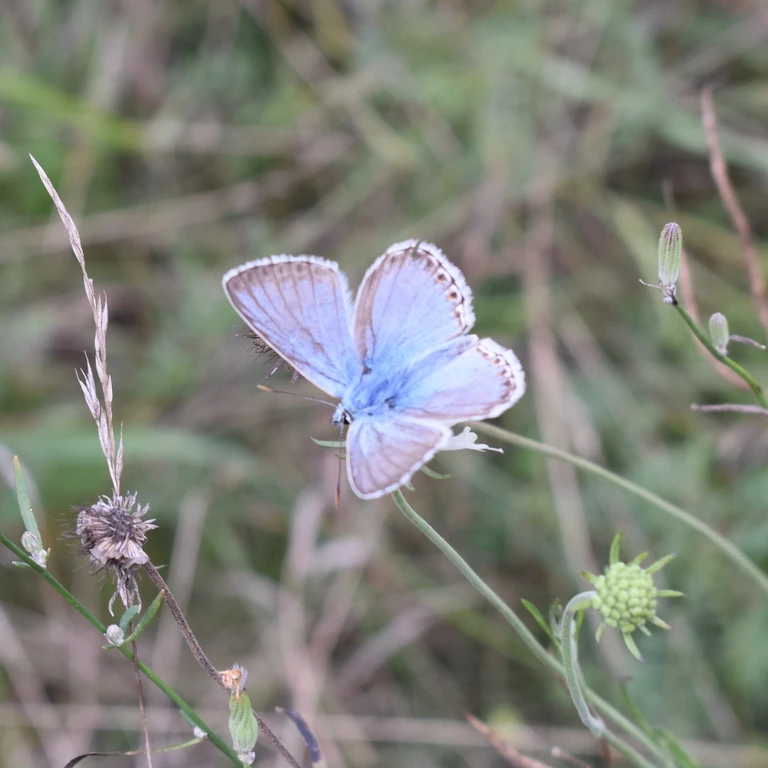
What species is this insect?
Lysandra coridon
